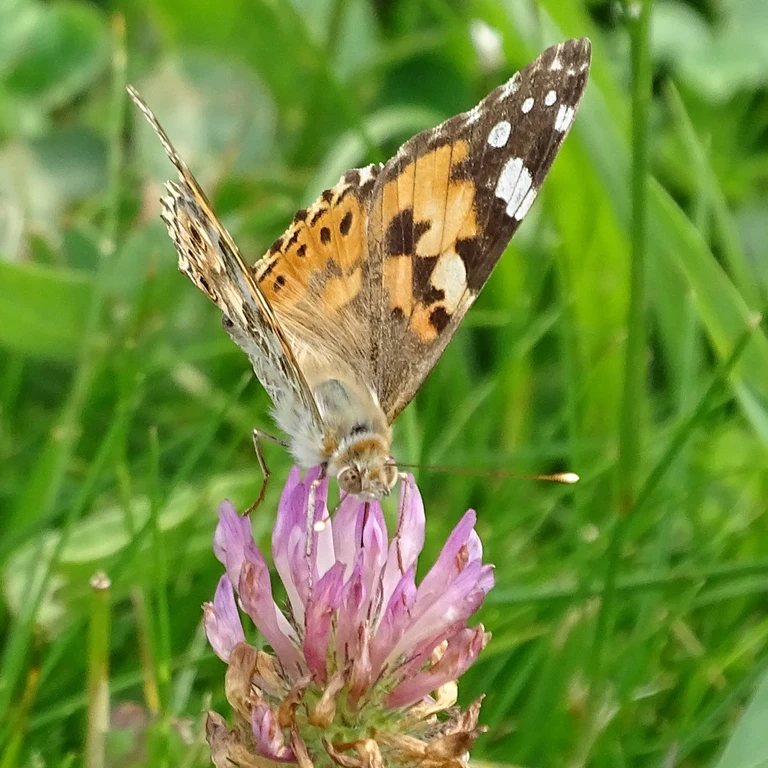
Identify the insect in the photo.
Vanessa cardui
